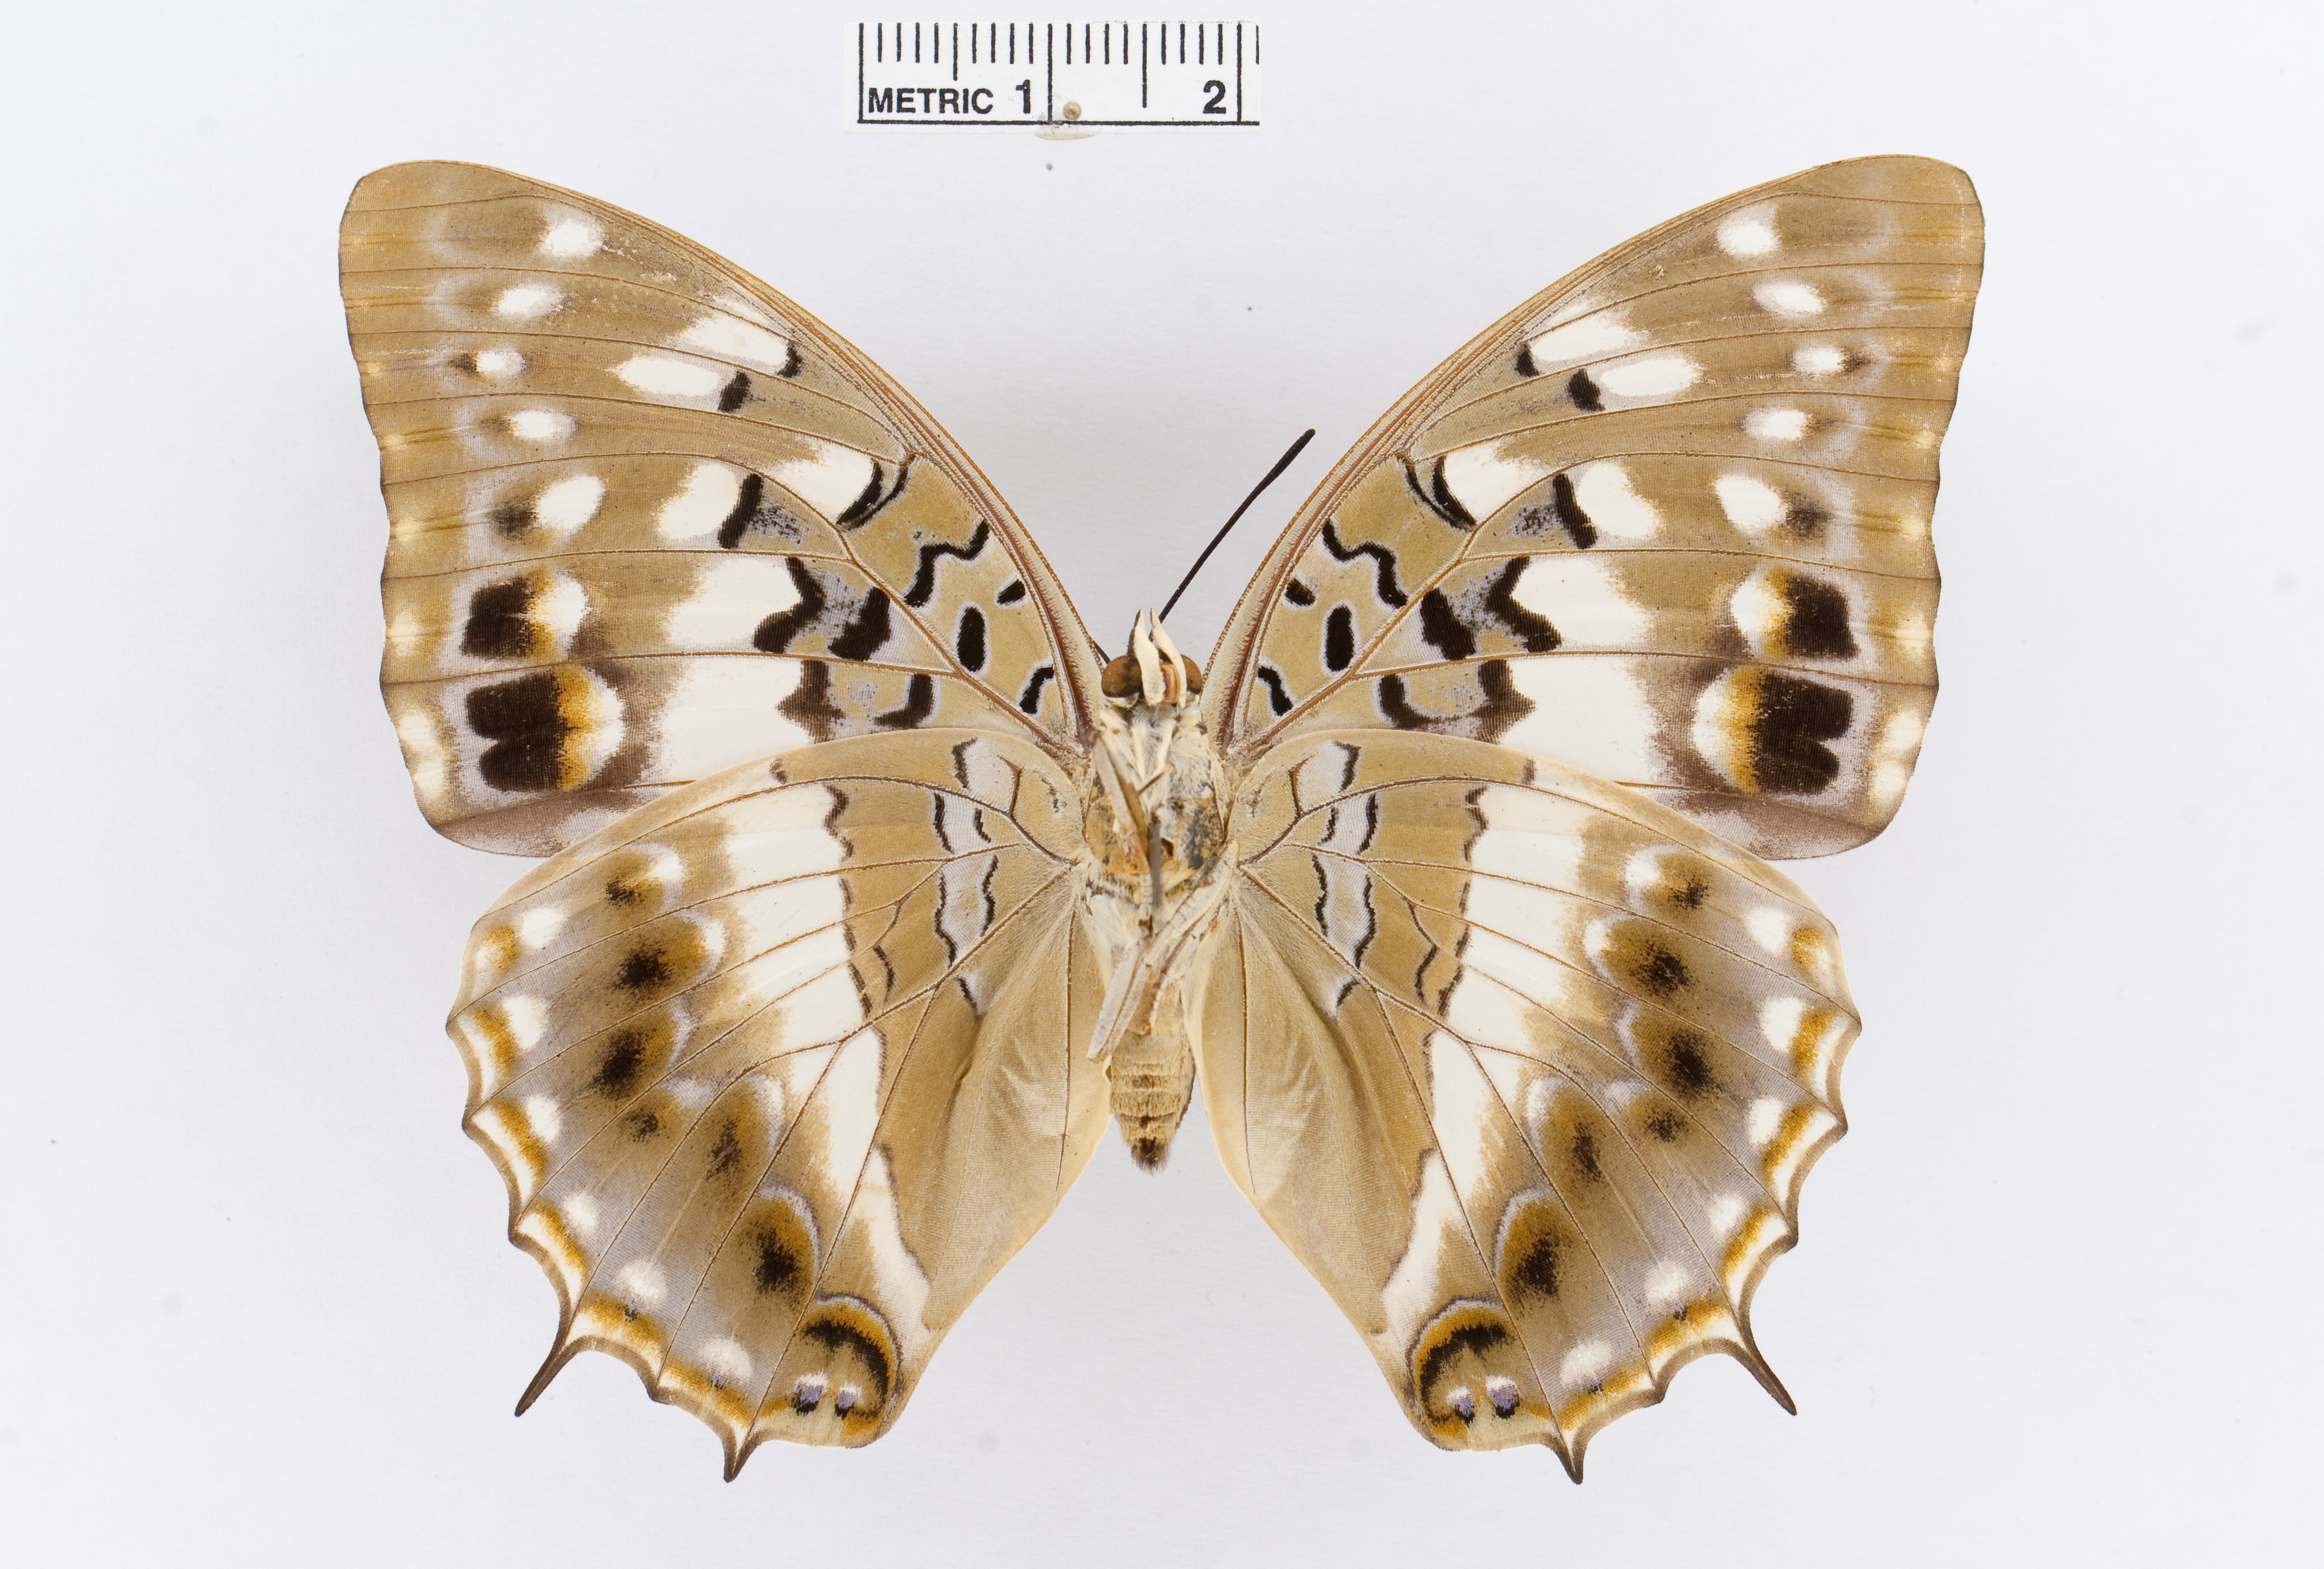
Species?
Charaxes ameliae
